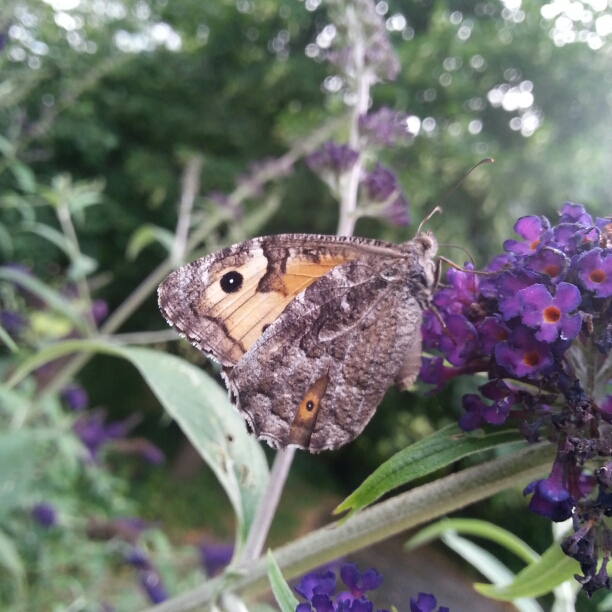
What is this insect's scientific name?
Hipparchia semele
